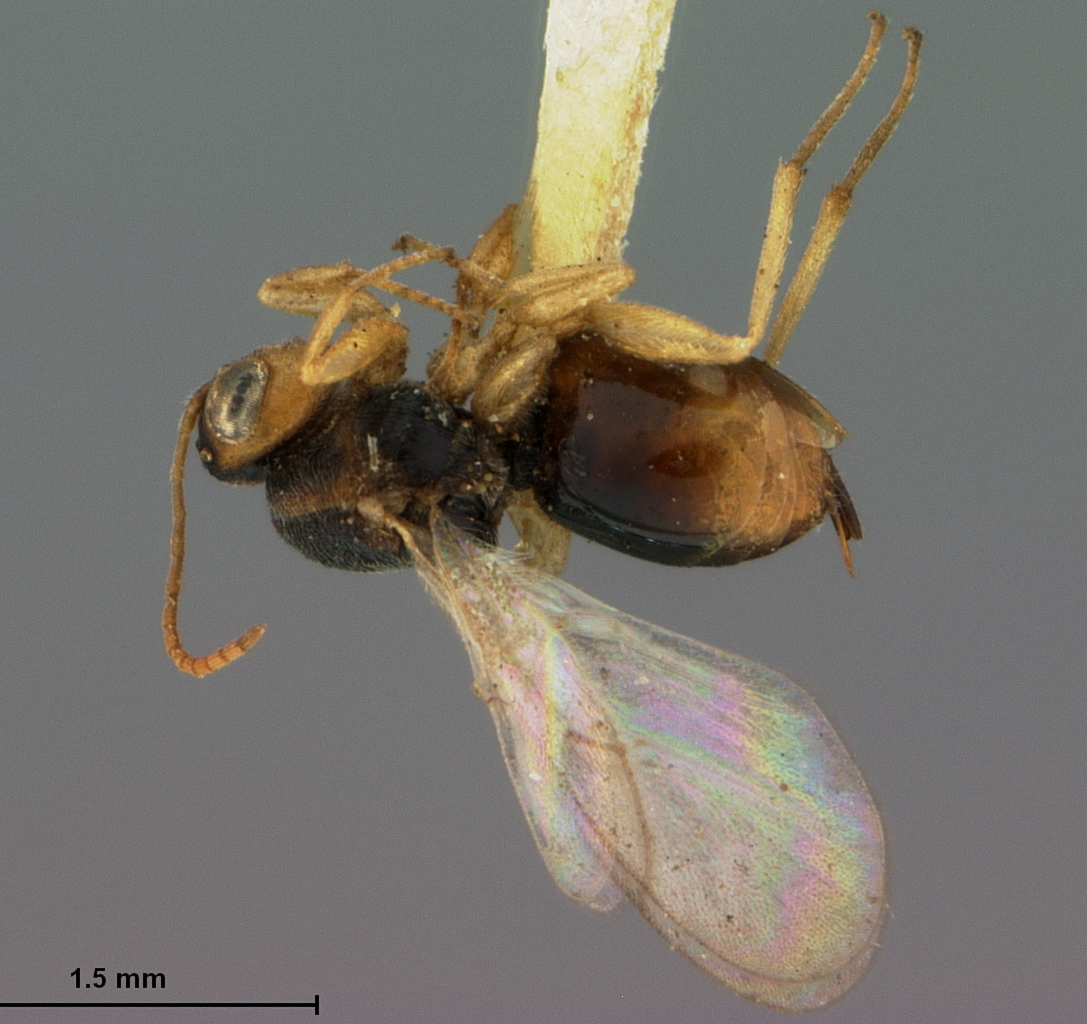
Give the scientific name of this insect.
Synergus incisus
